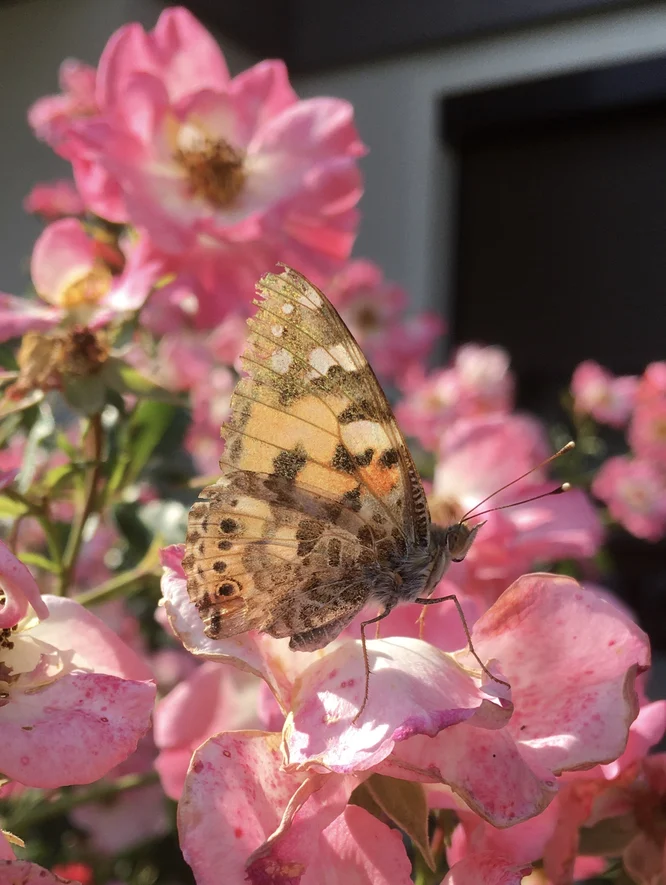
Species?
Vanessa cardui
